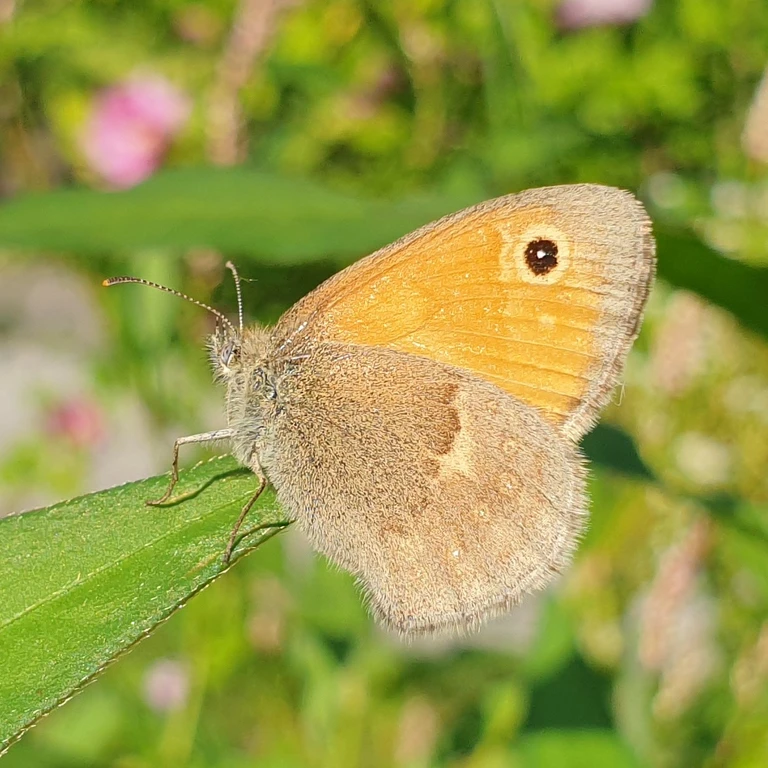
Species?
Coenonympha pamphilus
